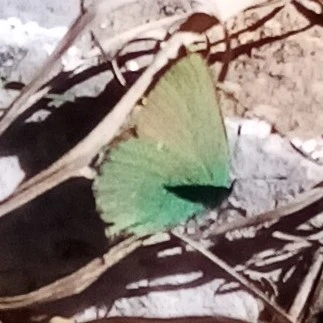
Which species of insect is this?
Callophrys rubi
